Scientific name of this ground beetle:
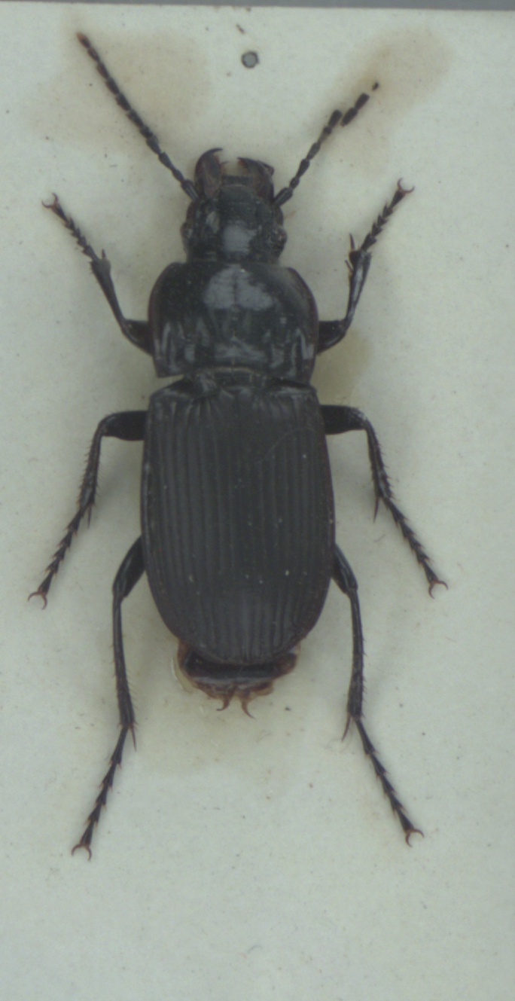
Abax parallelepipedus
